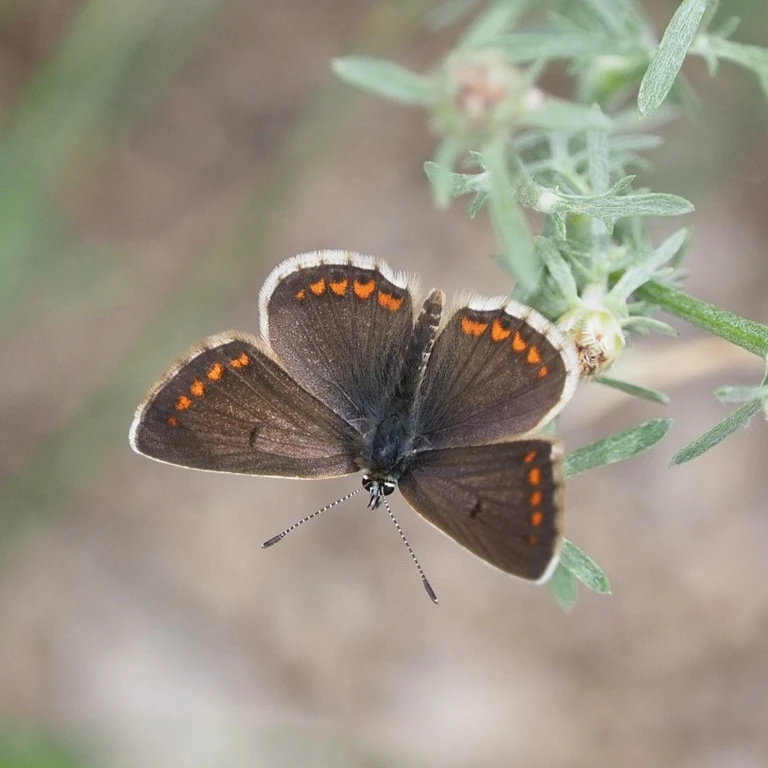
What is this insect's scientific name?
Aricia agestis/artaxerxes
